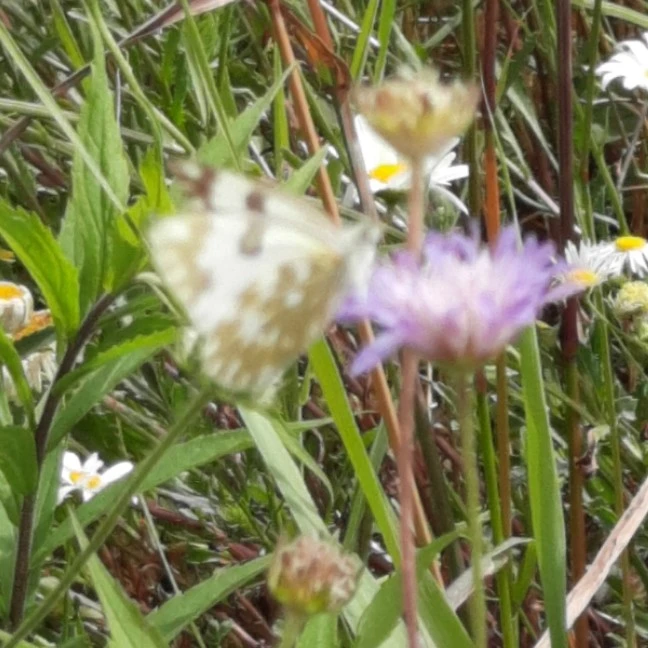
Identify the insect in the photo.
Pontia edusa
